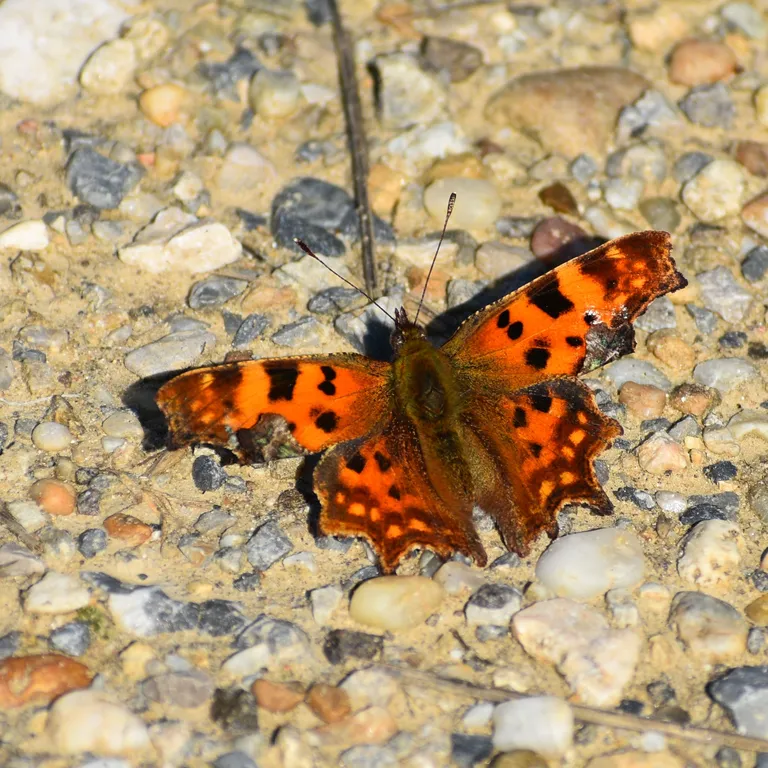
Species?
Polygonia c-album
